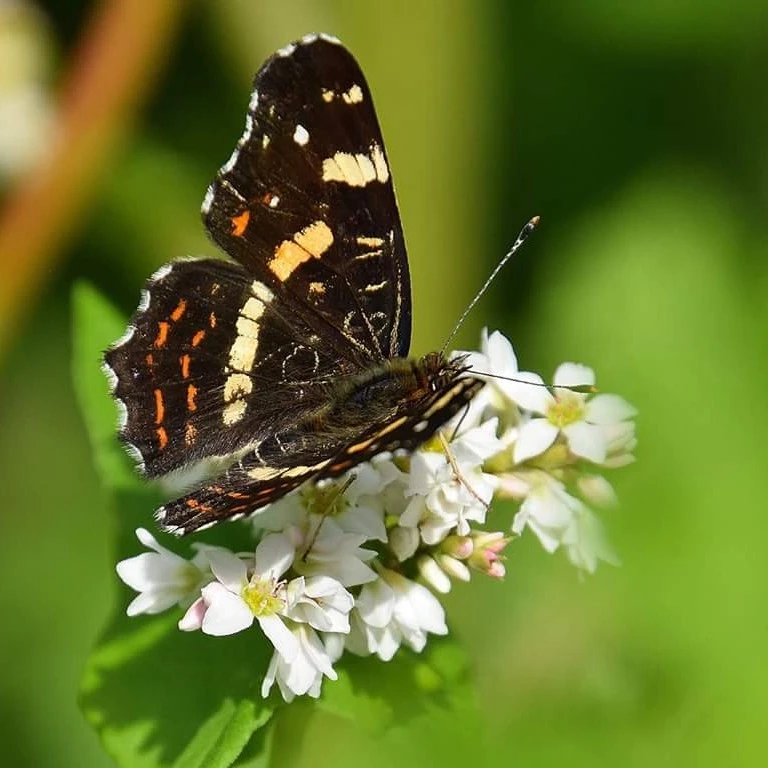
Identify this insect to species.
Araschnia levana
